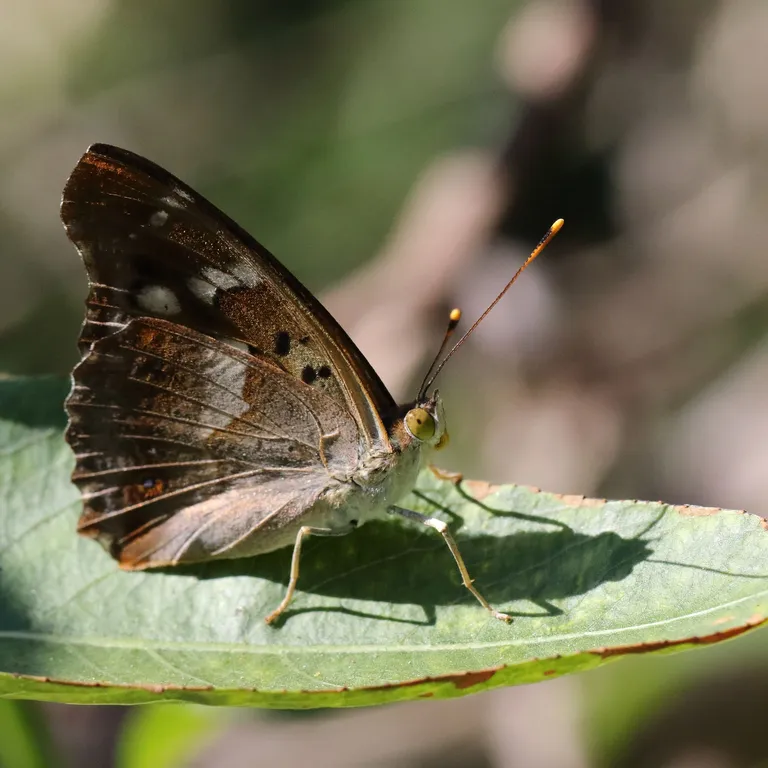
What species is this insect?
Apatura ilia
